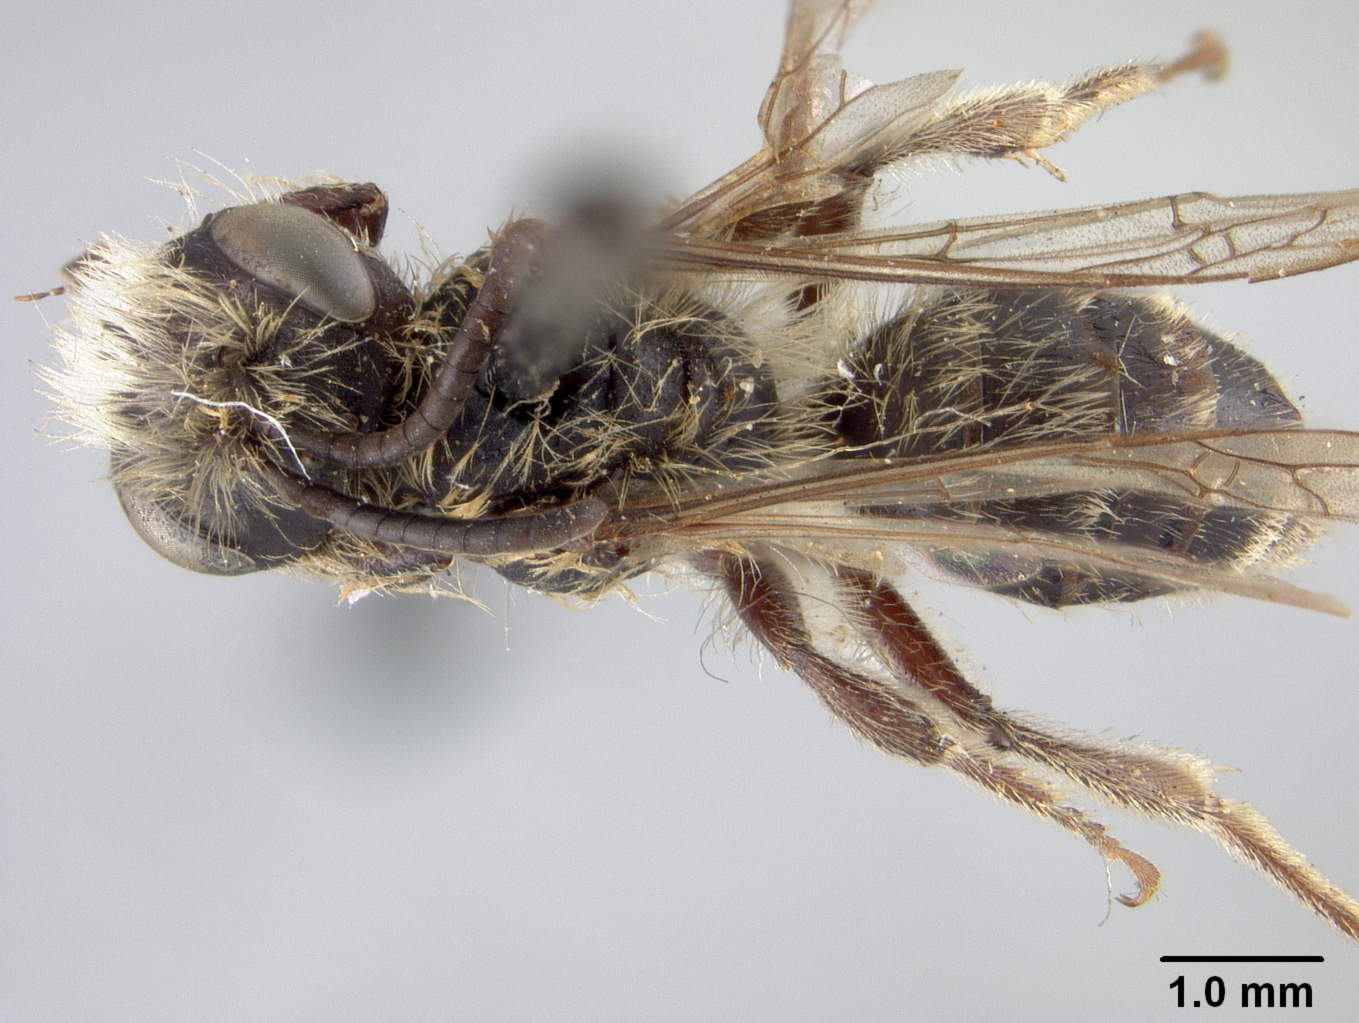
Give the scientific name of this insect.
Andrena rodilla
